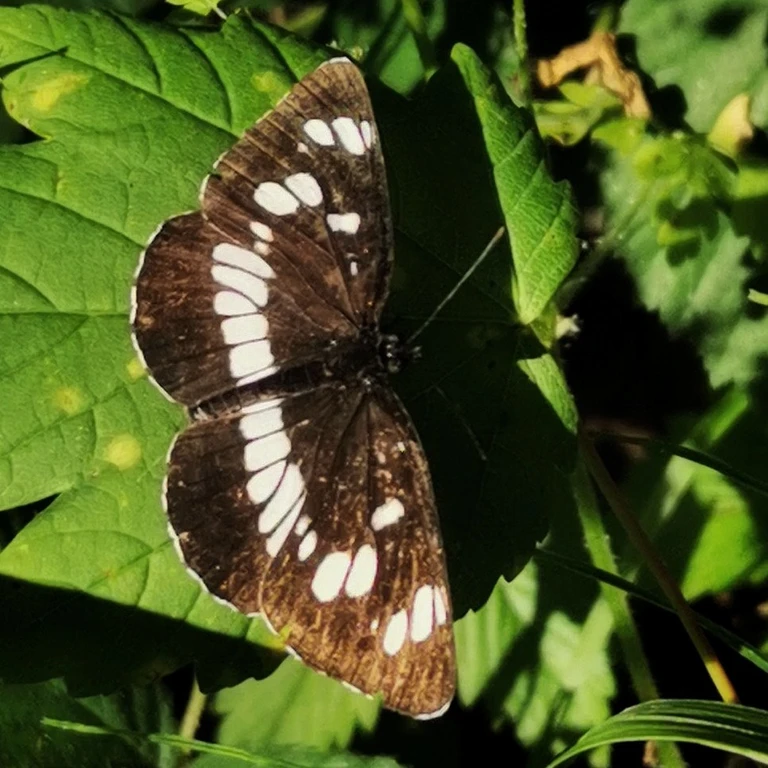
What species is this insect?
Neptis rivularis
